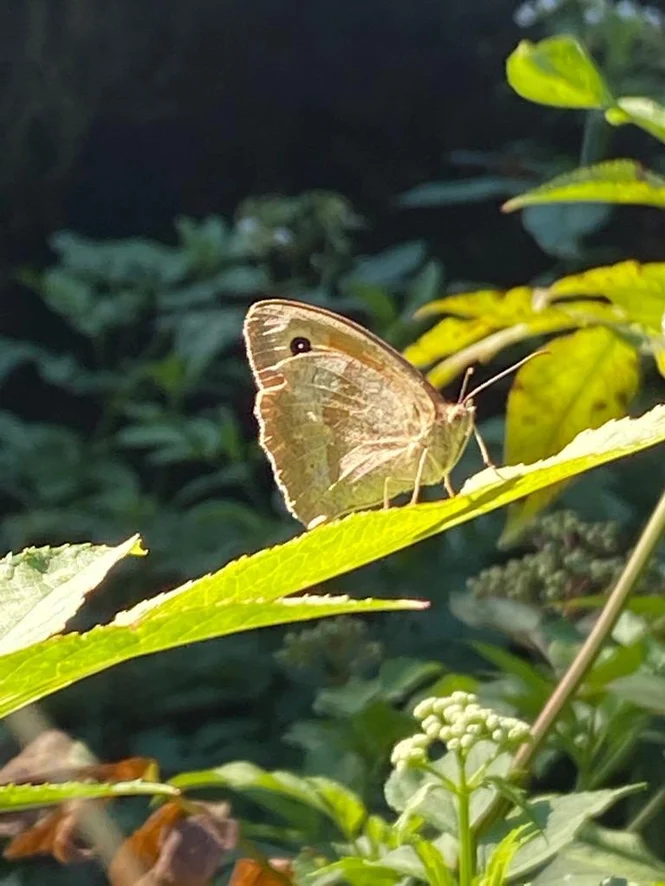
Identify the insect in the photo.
Maniola jurtina
